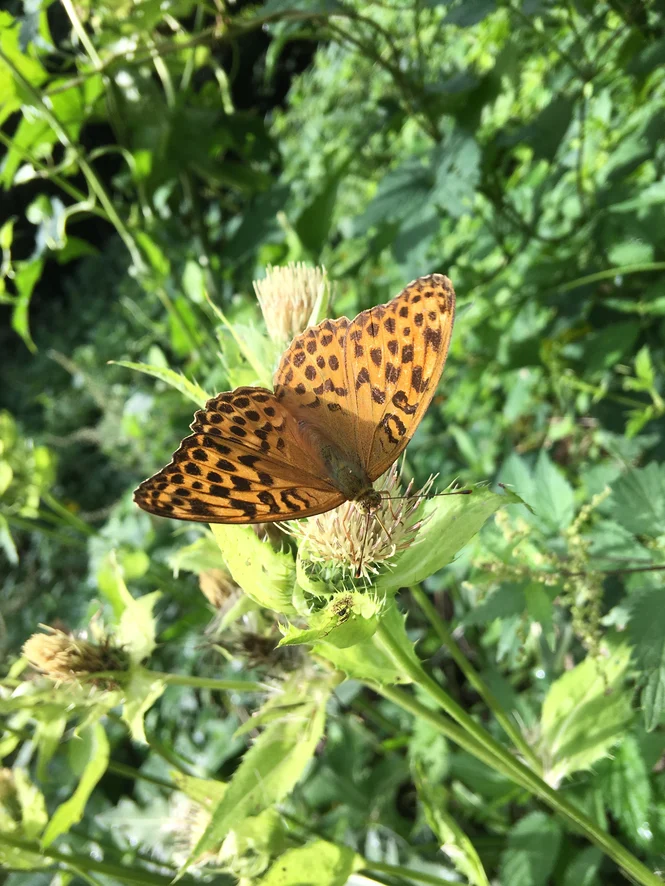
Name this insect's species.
Argynnis paphia
